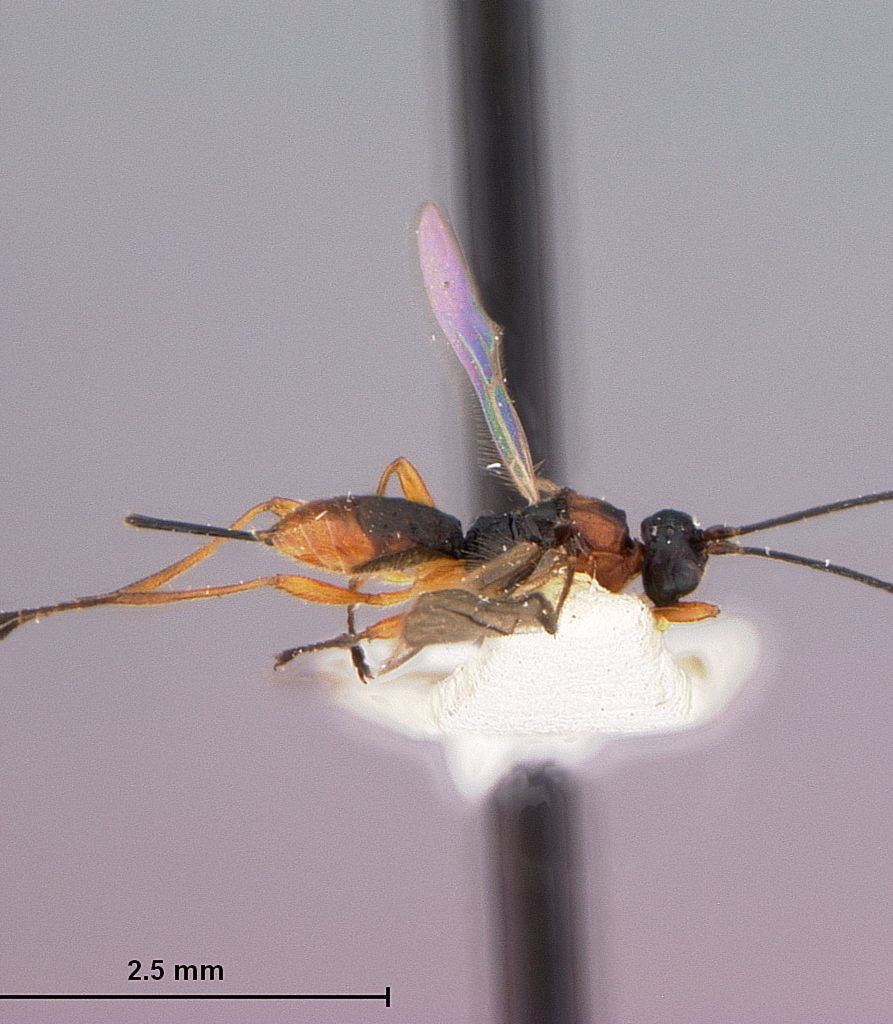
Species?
Ademon satanas
